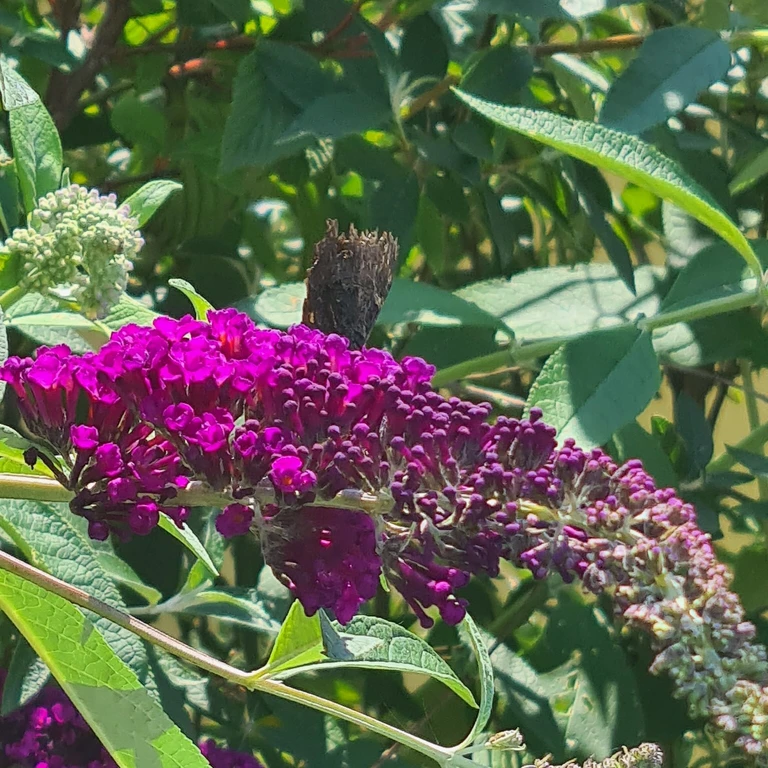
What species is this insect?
Aglais io
